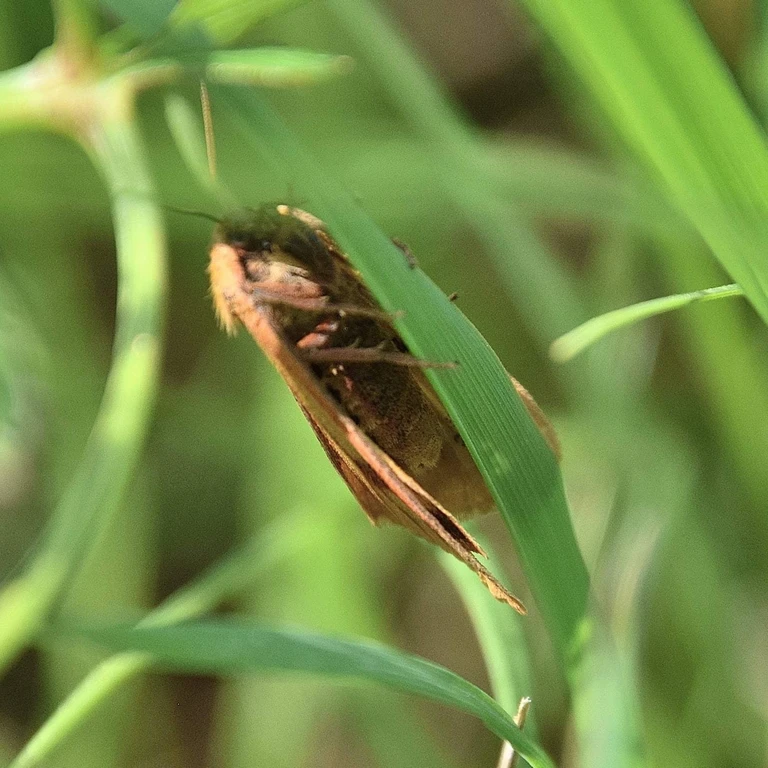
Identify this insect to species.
Diacrisia sannio
